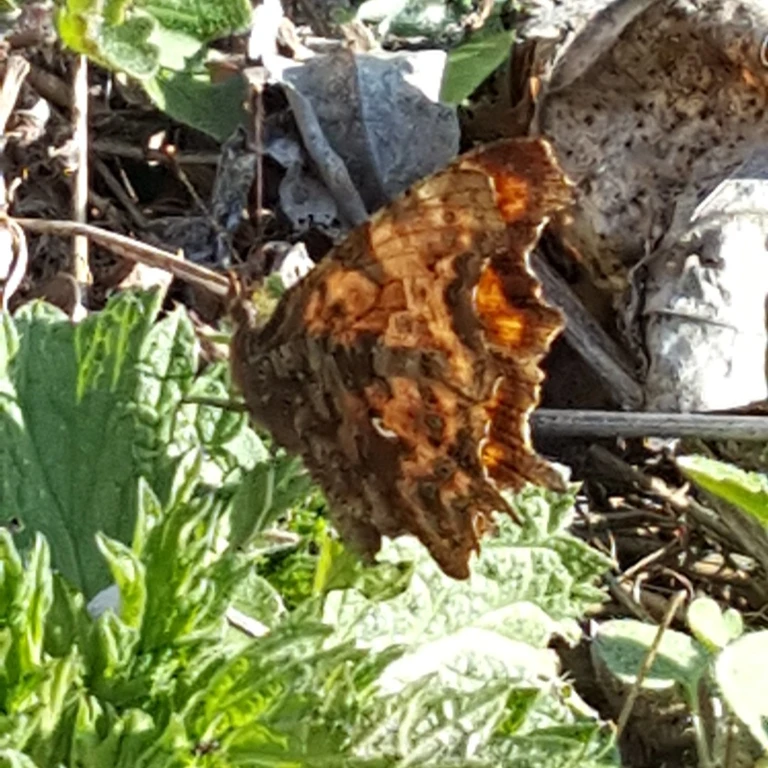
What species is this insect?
Polygonia c-album
